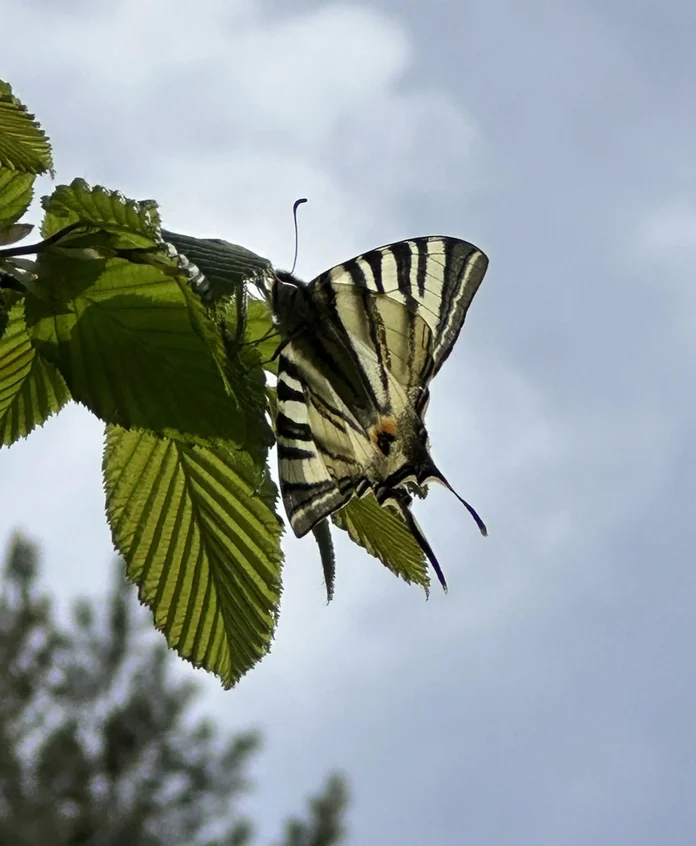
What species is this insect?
Iphiclides podalirius
